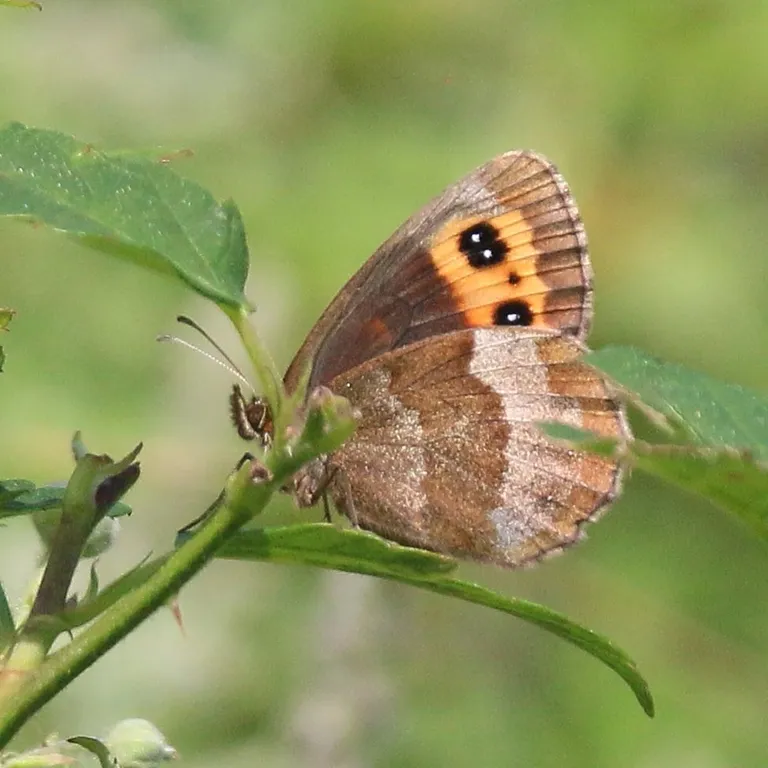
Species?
Erebia aethiops
